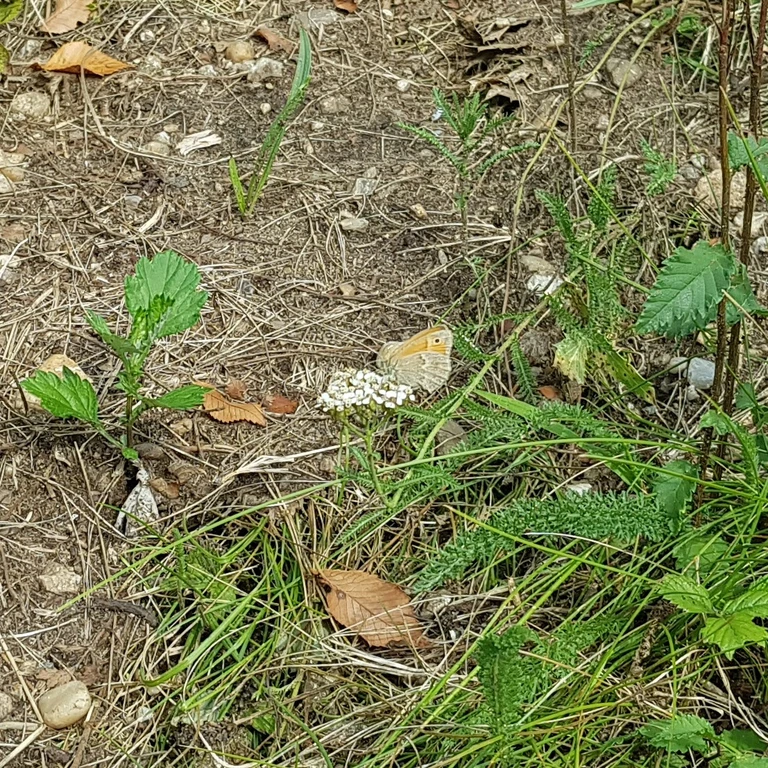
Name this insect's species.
Coenonympha pamphilus
